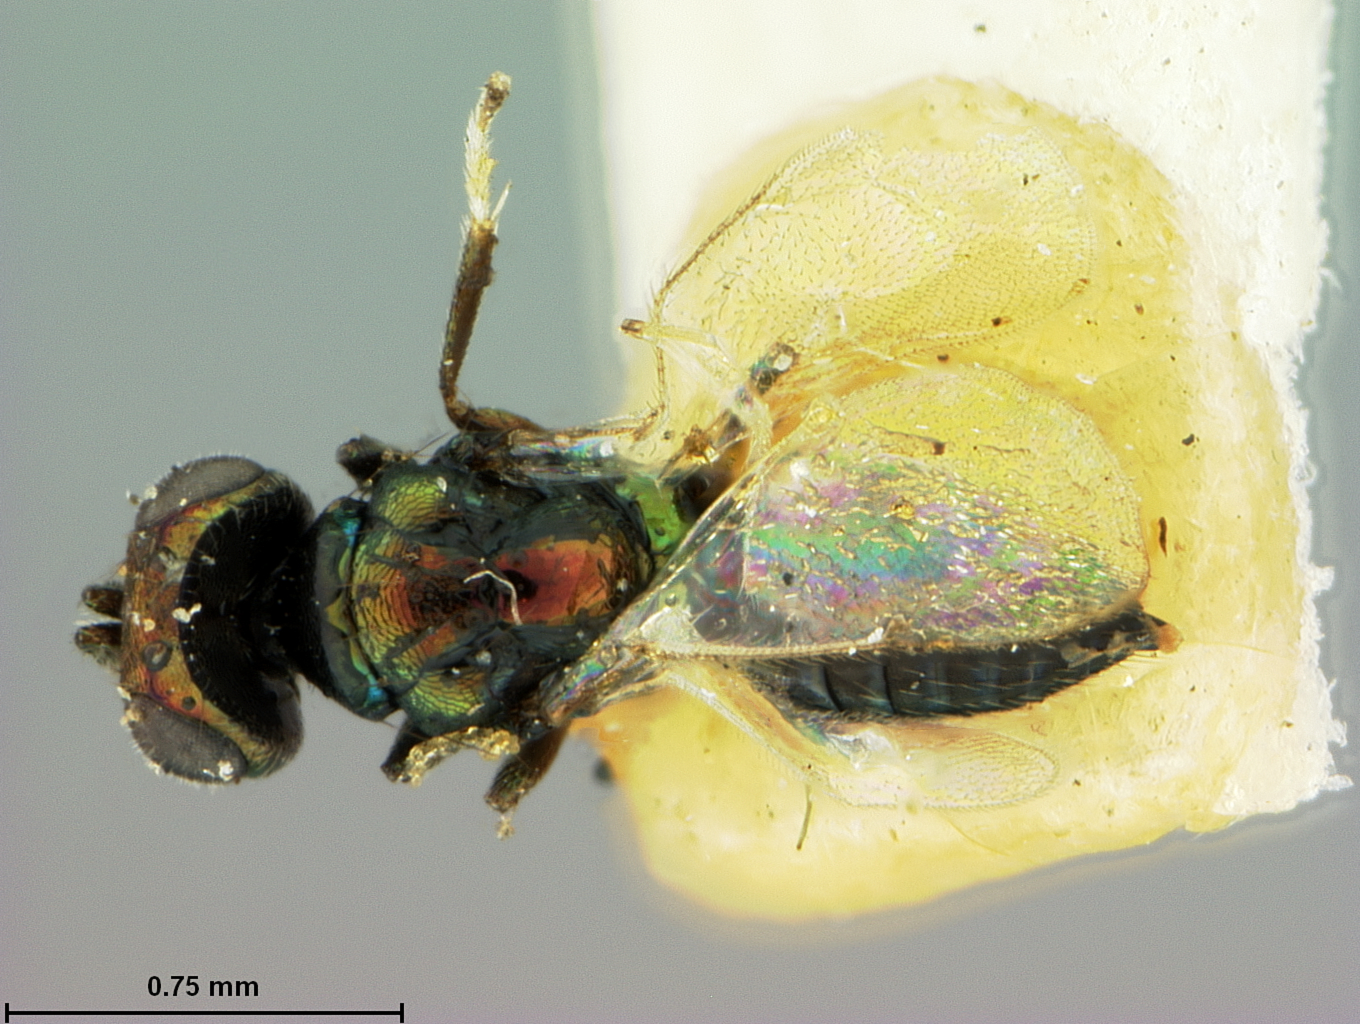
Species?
Entedon aphidiphagus
